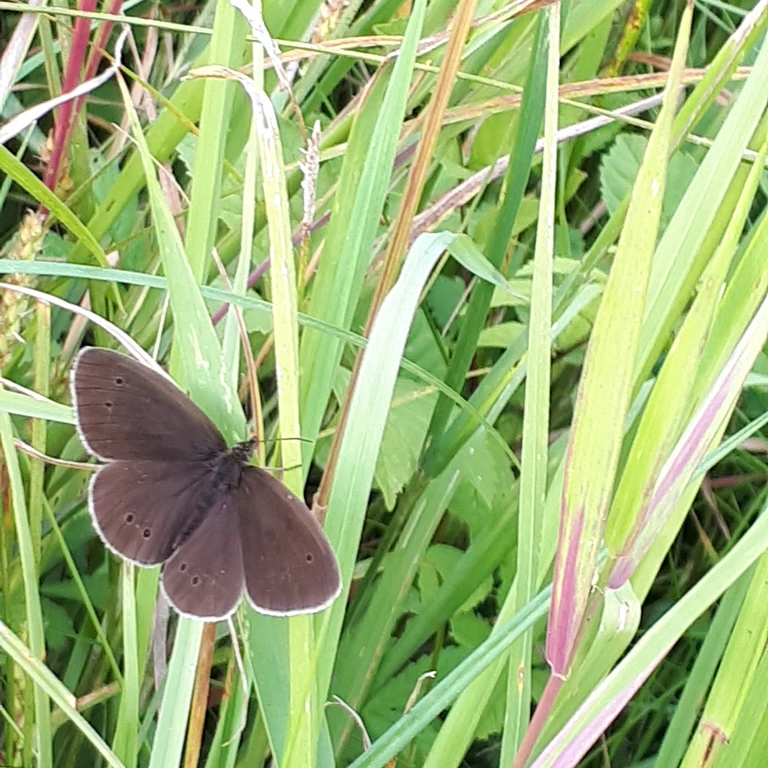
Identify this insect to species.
Aphantopus hyperantus
